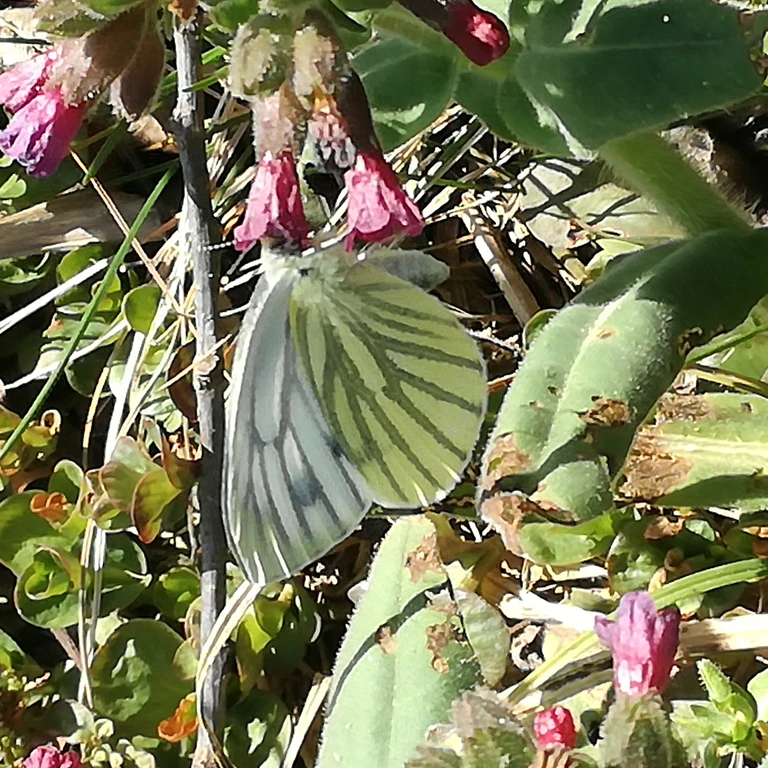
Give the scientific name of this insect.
Pieris napi
